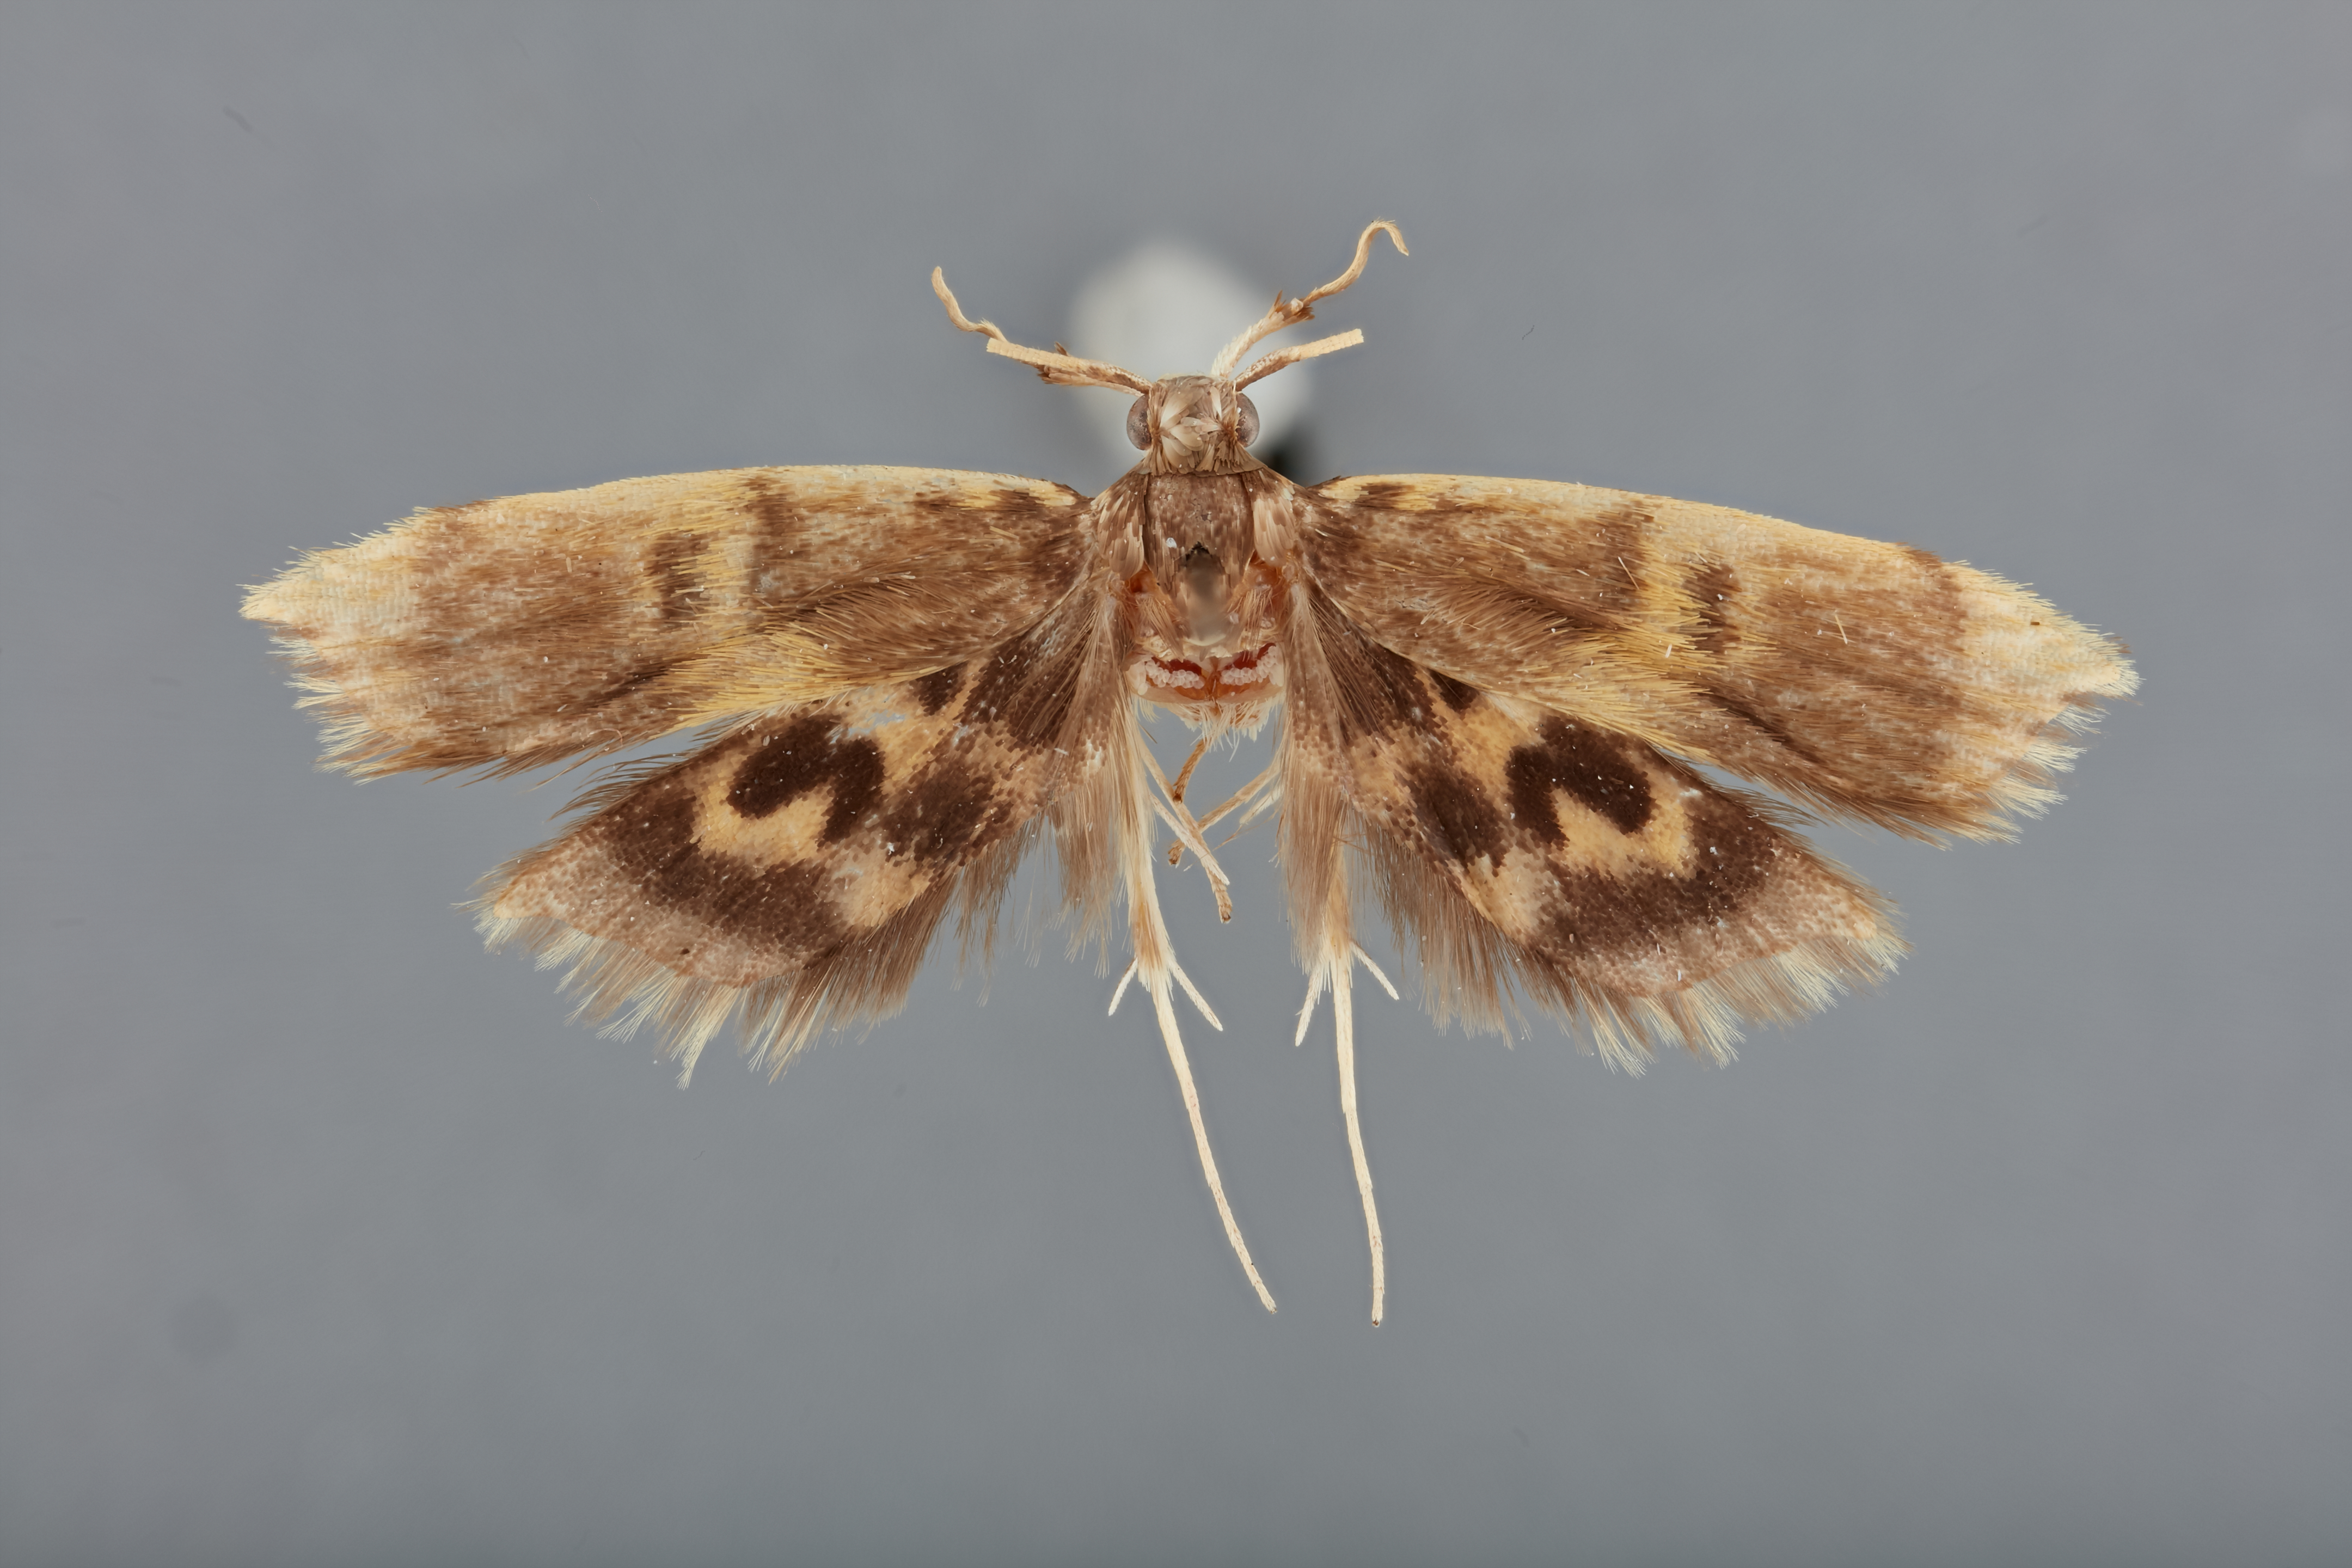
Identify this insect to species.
Aprosoesta strombiana
